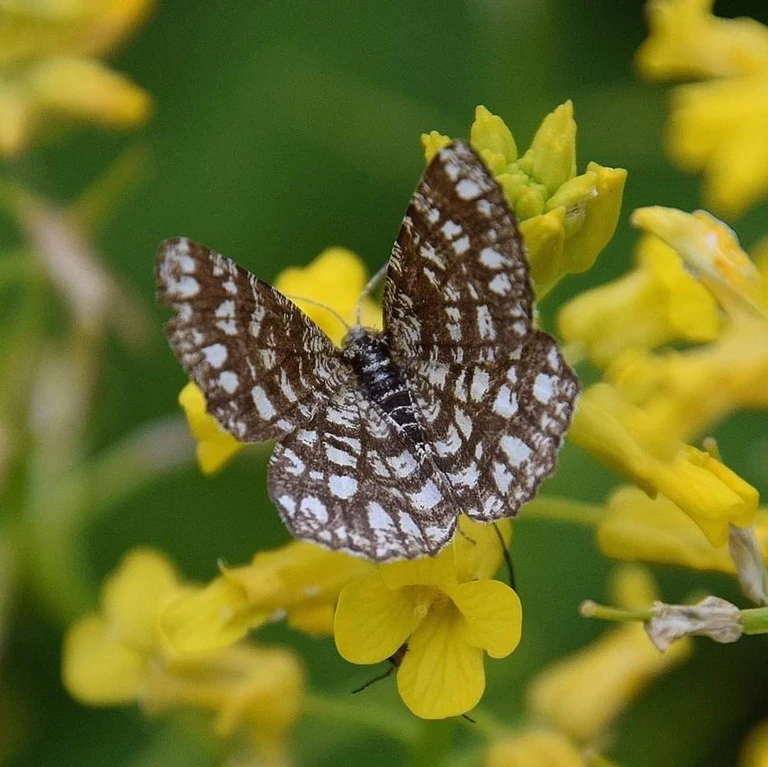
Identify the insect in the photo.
Chiasmia clathrata
